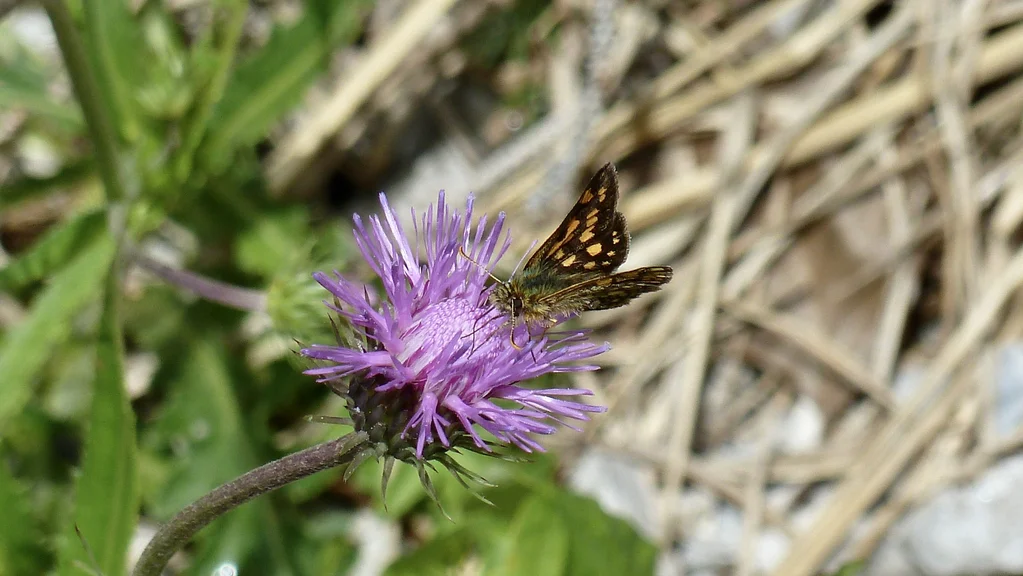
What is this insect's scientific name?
Carterocephalus palaemon
